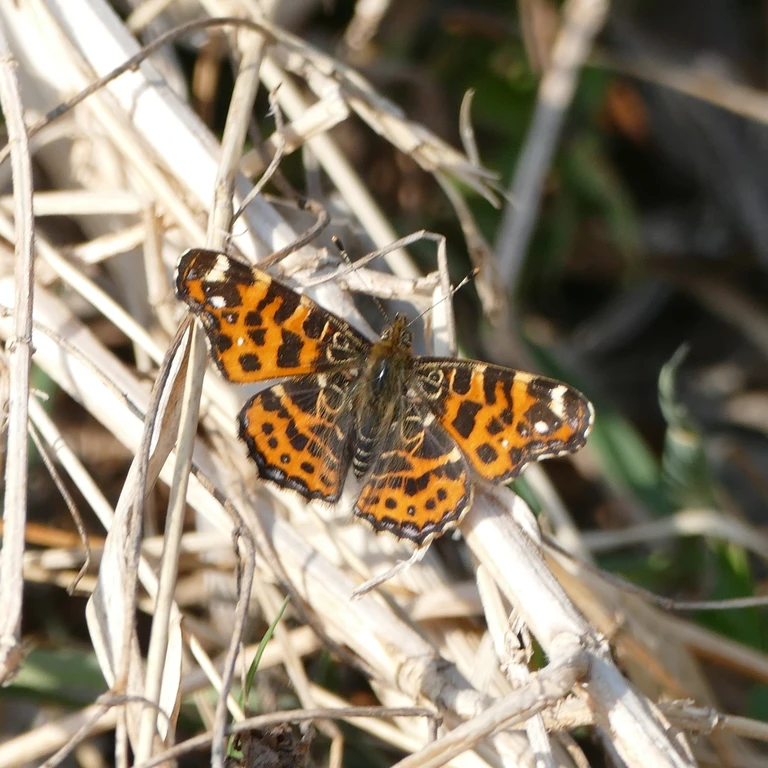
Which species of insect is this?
Araschnia levana
